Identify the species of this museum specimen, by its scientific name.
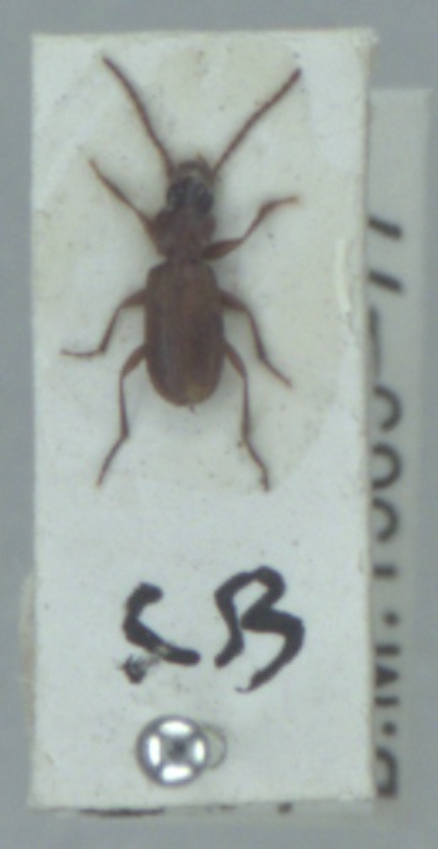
Trechoblemus micros
